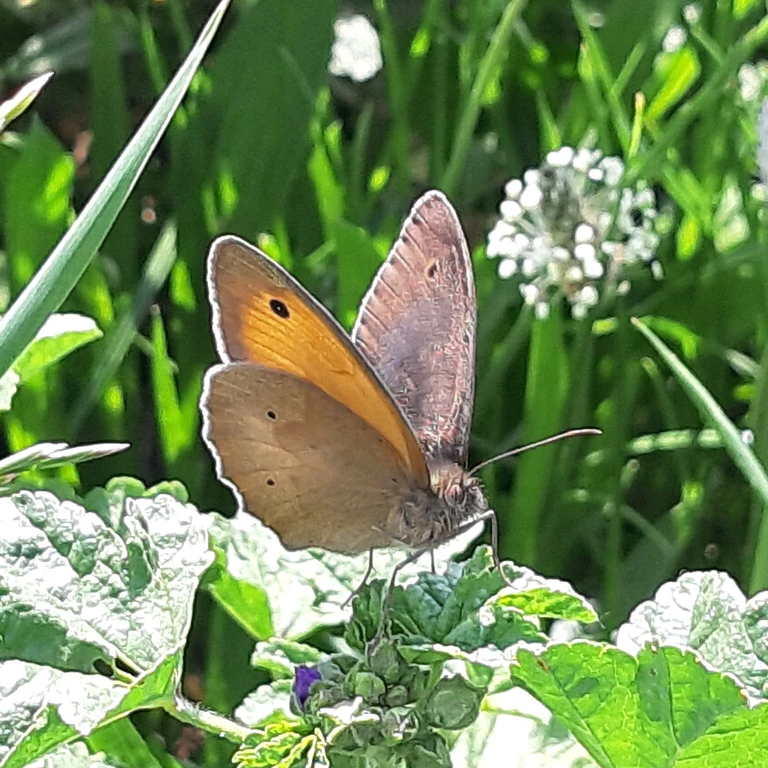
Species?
Maniola jurtina
